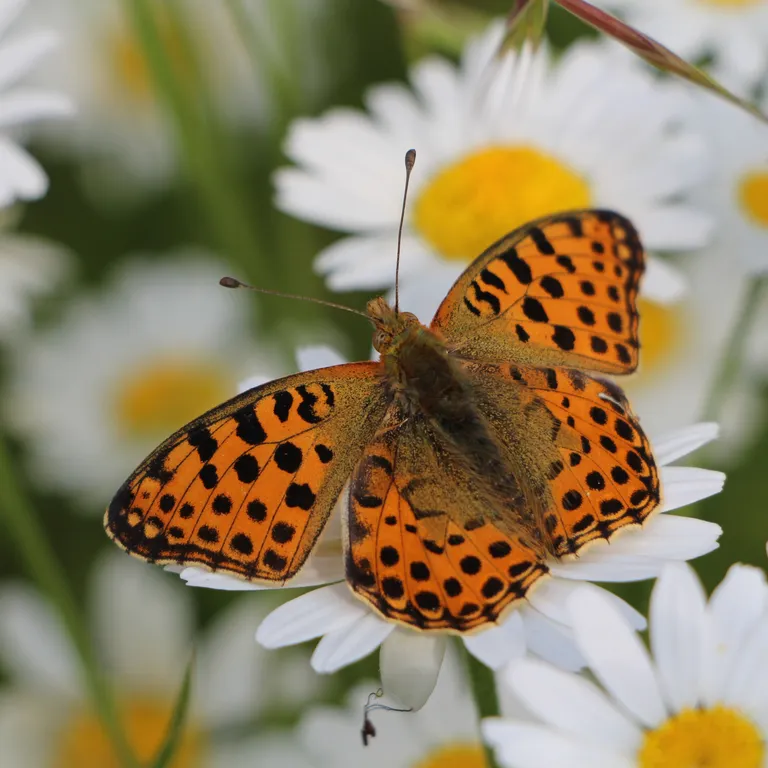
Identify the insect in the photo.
Issoria lathonia
